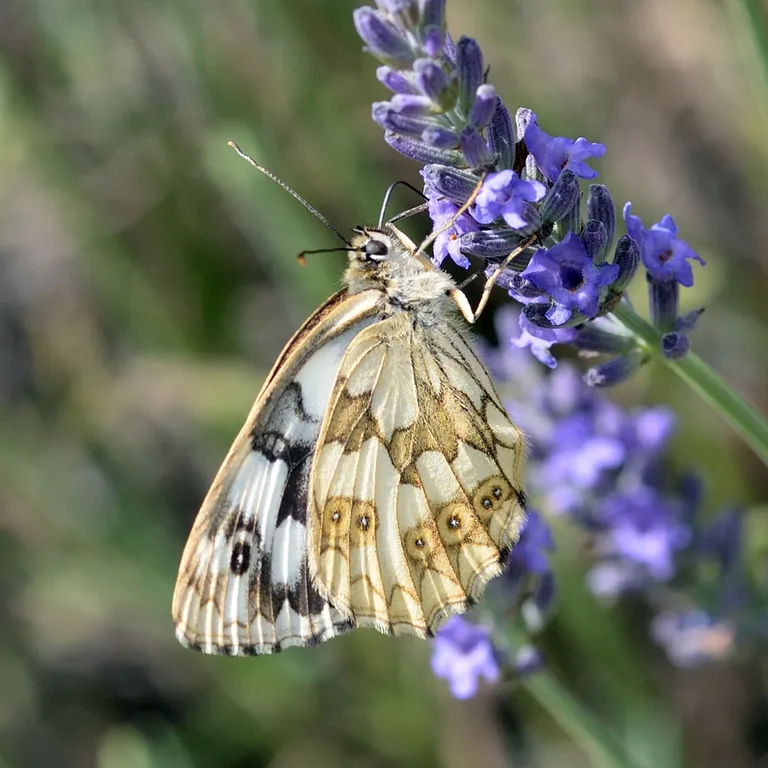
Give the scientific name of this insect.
Melanargia galathea
